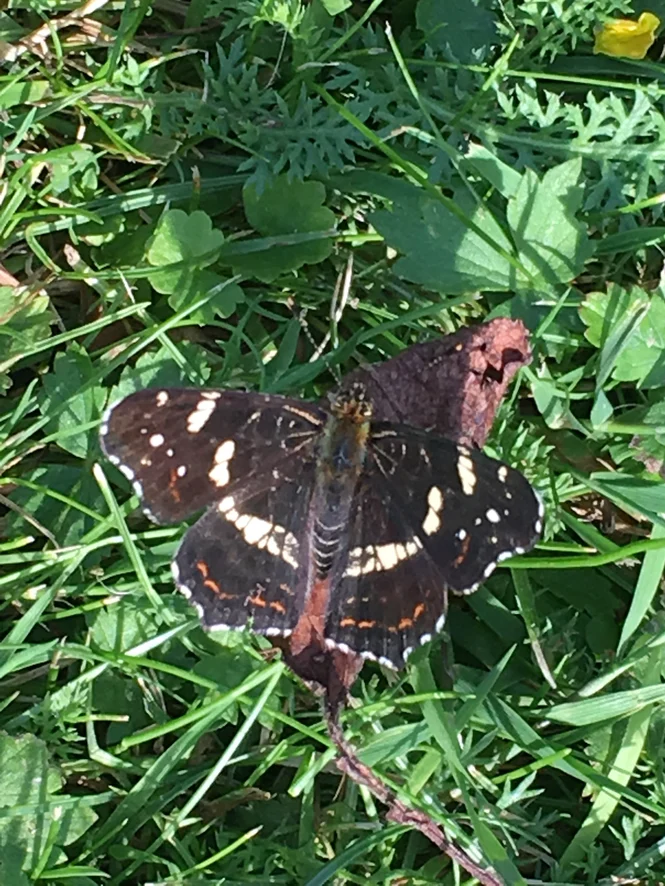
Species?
Araschnia levana
